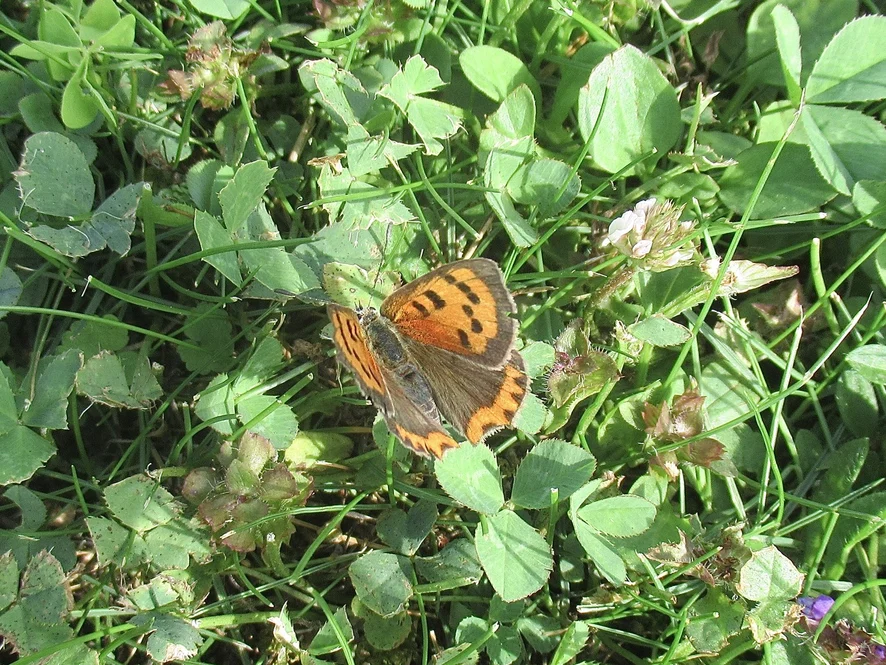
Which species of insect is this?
Lycaena phlaeas
